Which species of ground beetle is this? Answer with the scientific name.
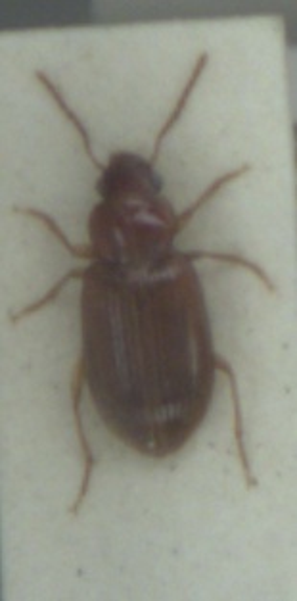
Bradycellus verbasci
